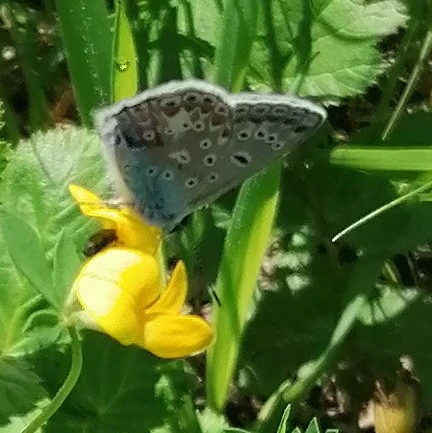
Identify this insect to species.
Polyommatus icarus
